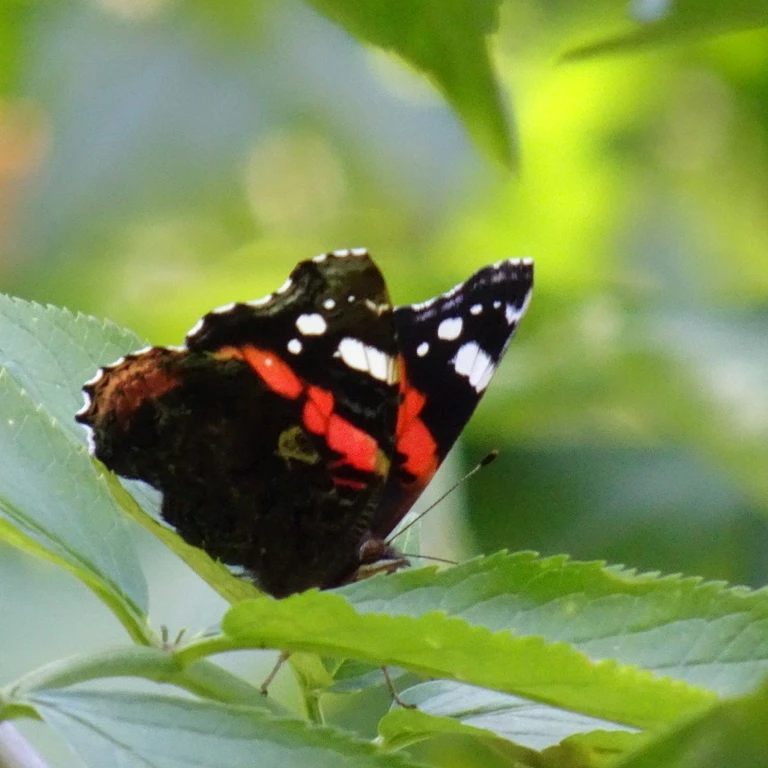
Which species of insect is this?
Vanessa atalanta
